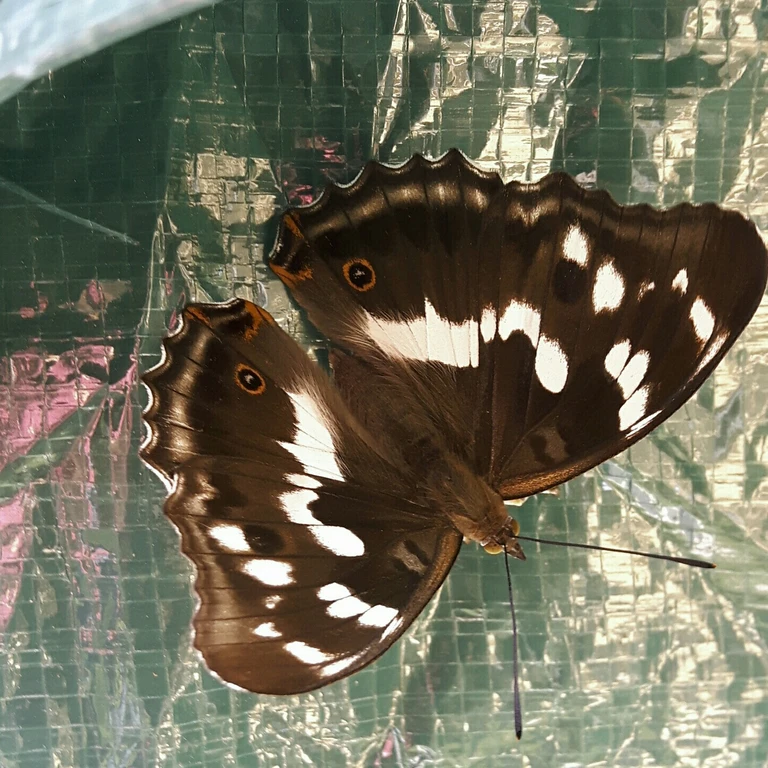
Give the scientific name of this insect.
Apatura iris
